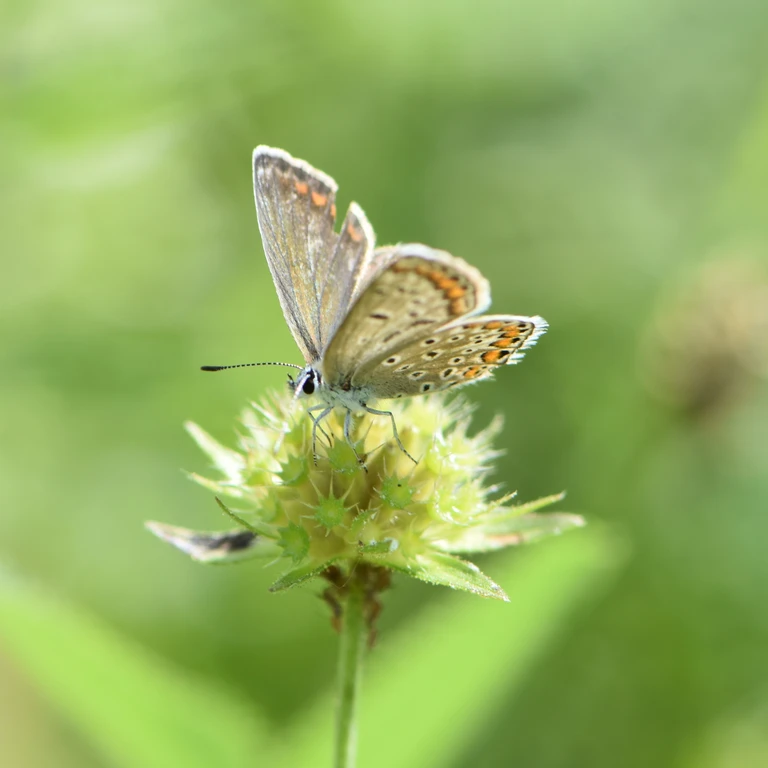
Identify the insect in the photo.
Polyommatus icarus
